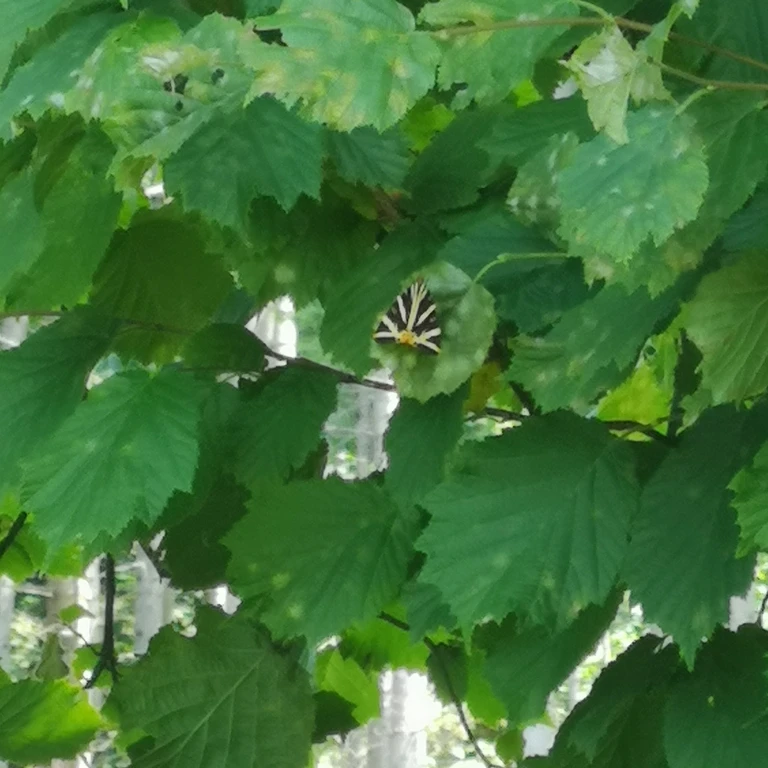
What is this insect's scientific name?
Euplagia quadripunctaria
